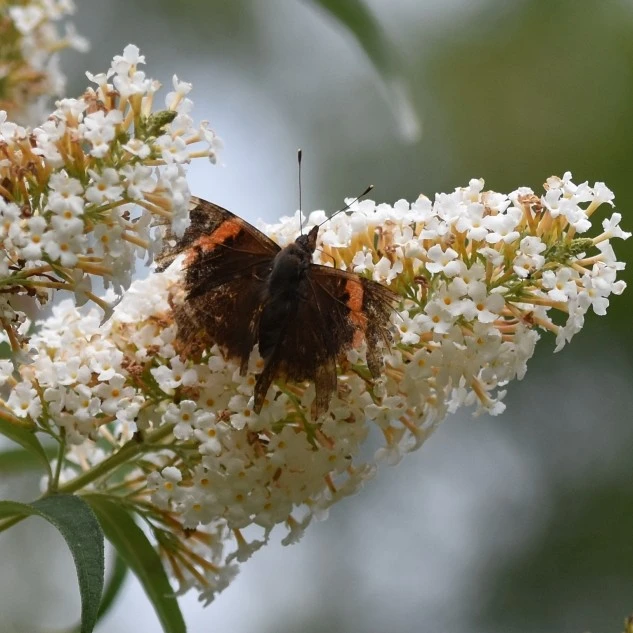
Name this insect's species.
Vanessa atalanta
